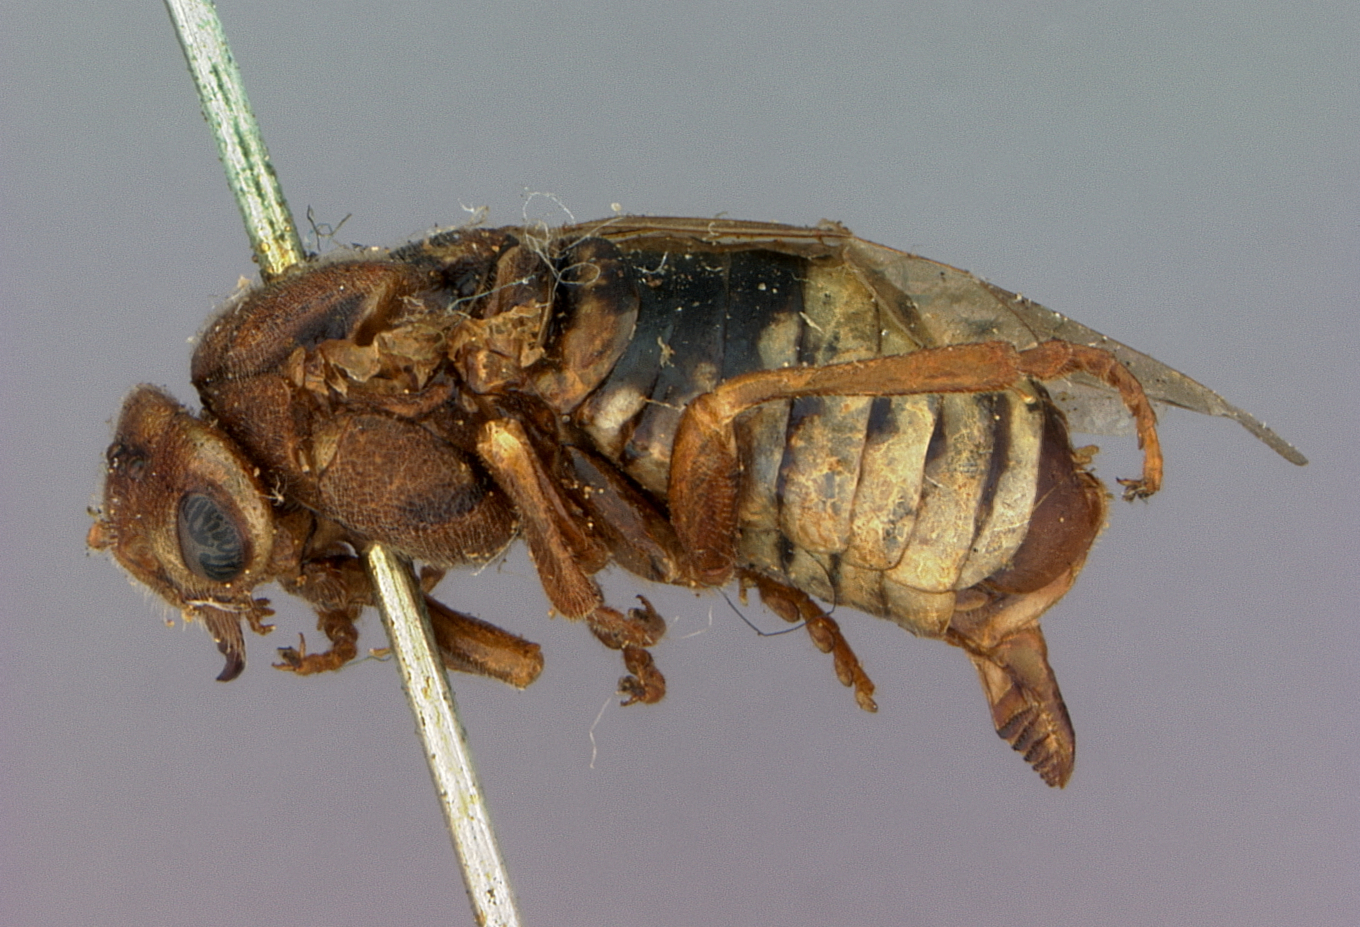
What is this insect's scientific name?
Neodiprion vallicola
